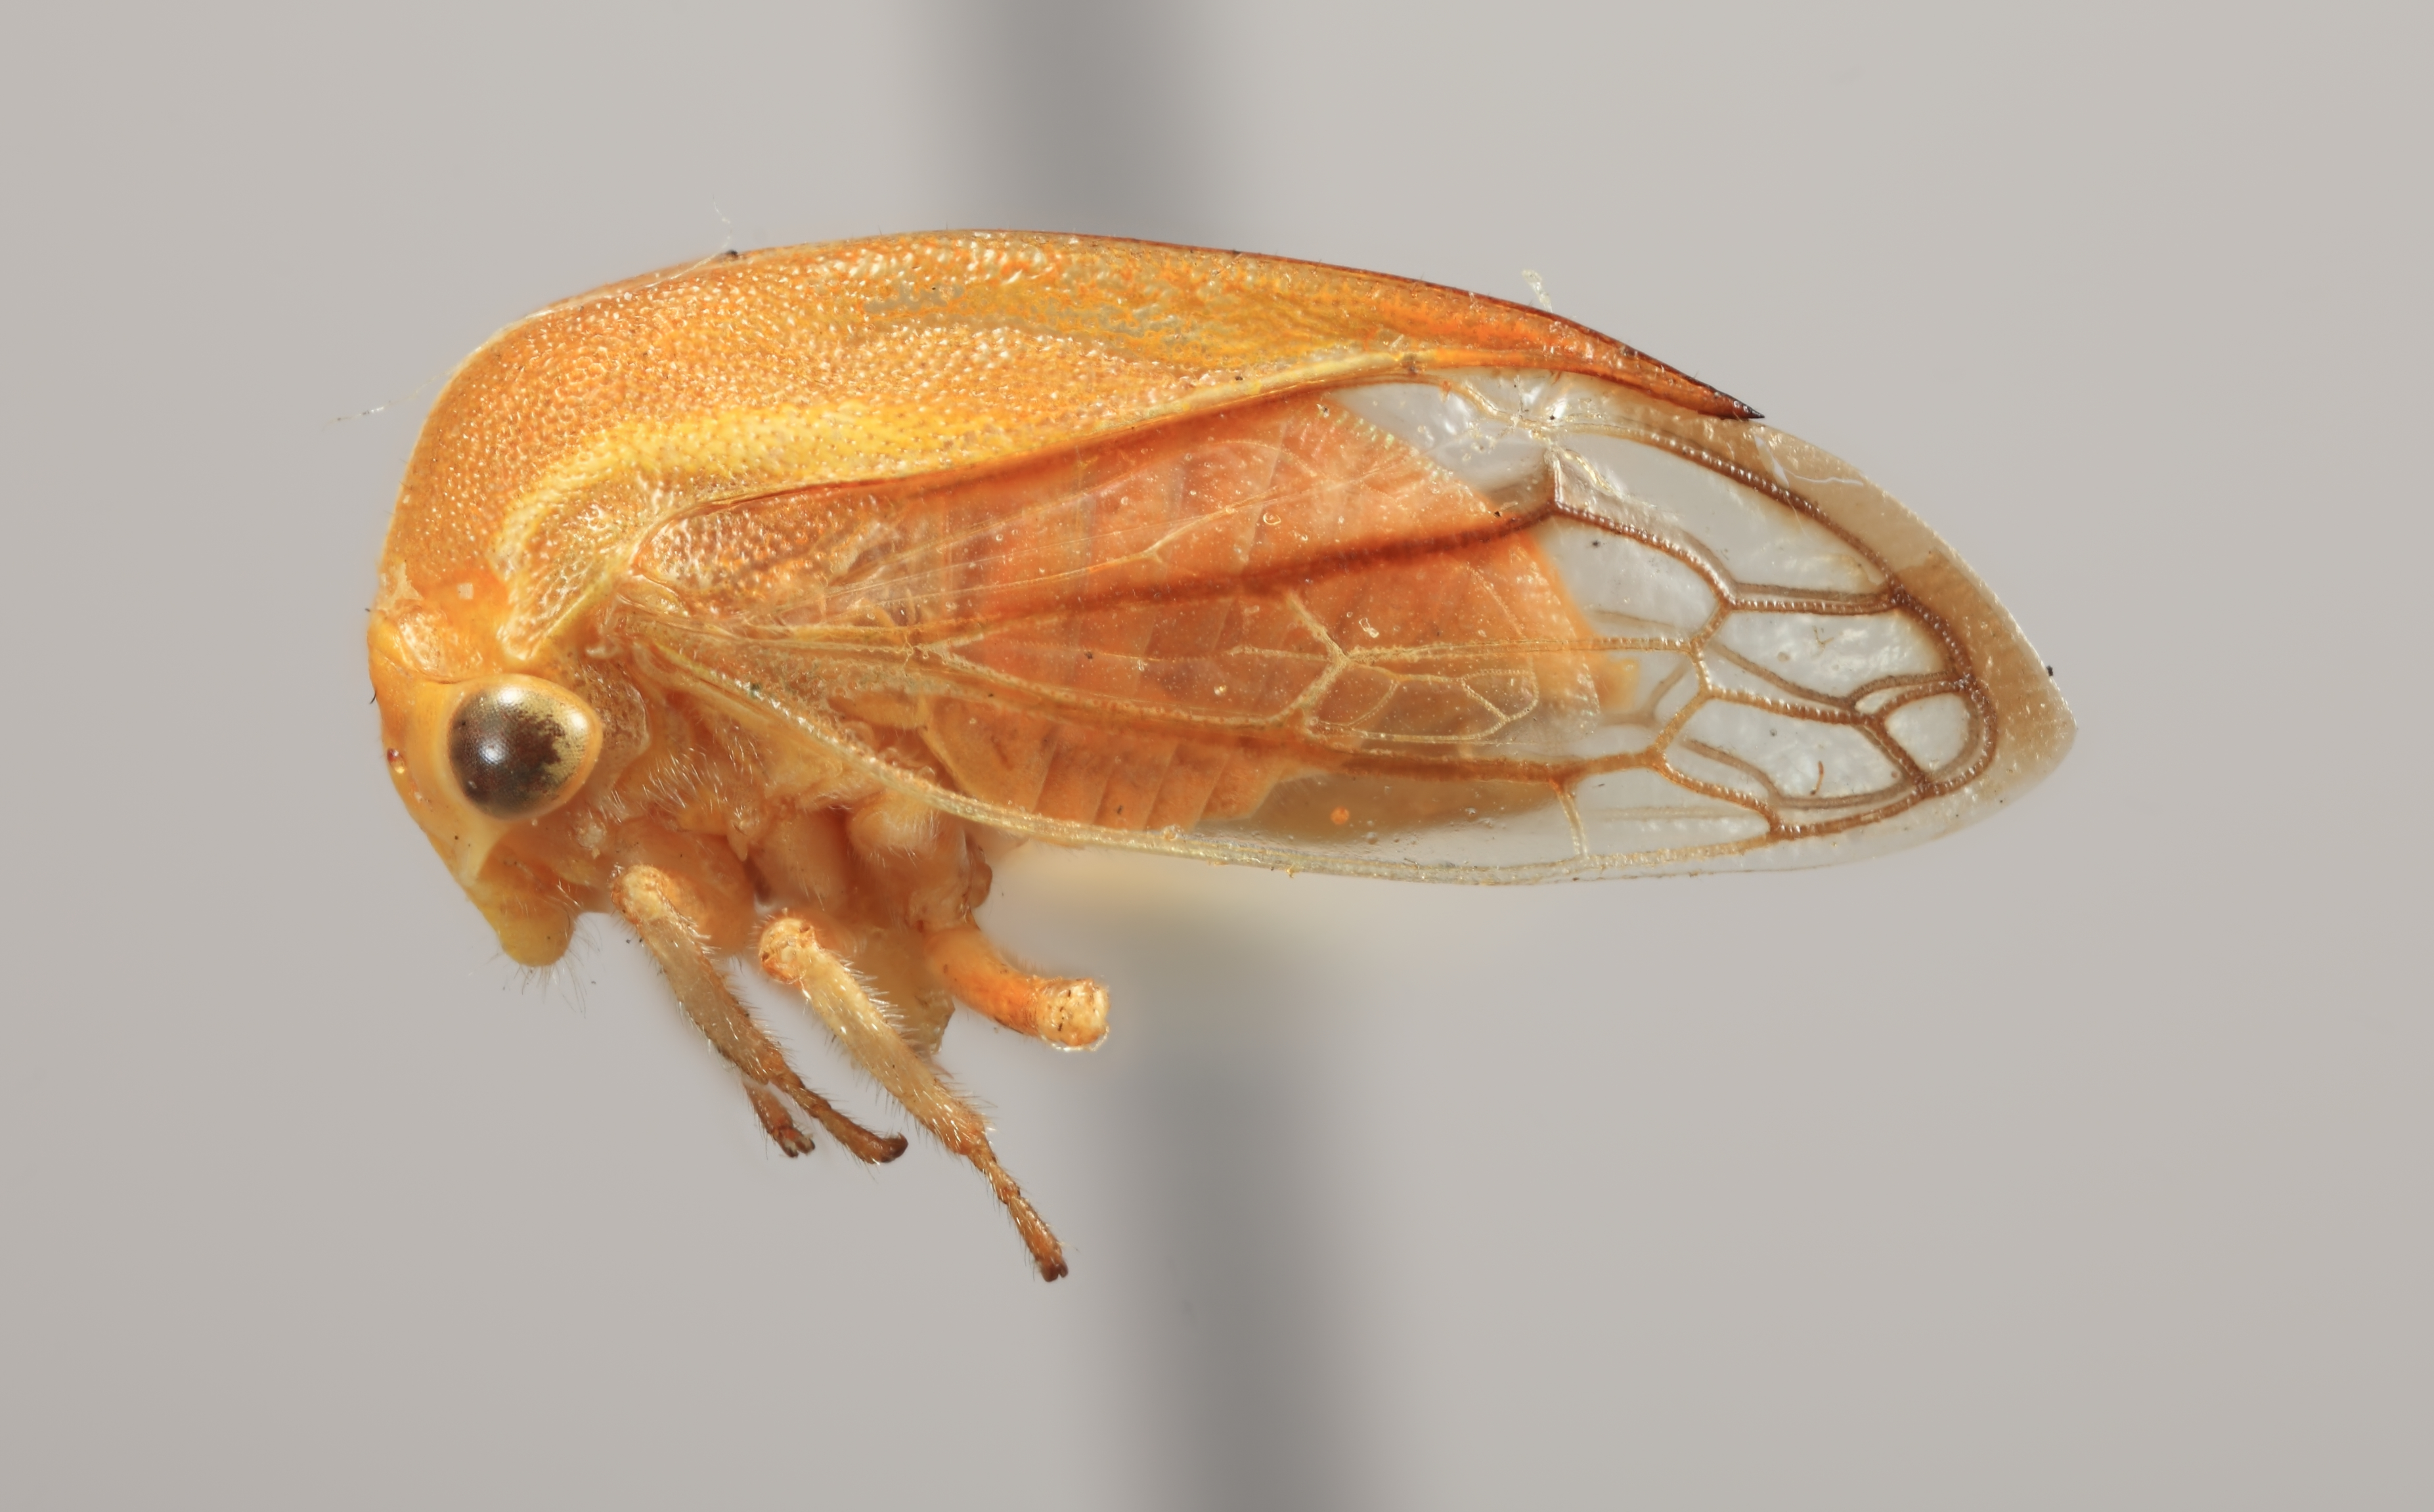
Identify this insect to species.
Stictolobus trilineatus
